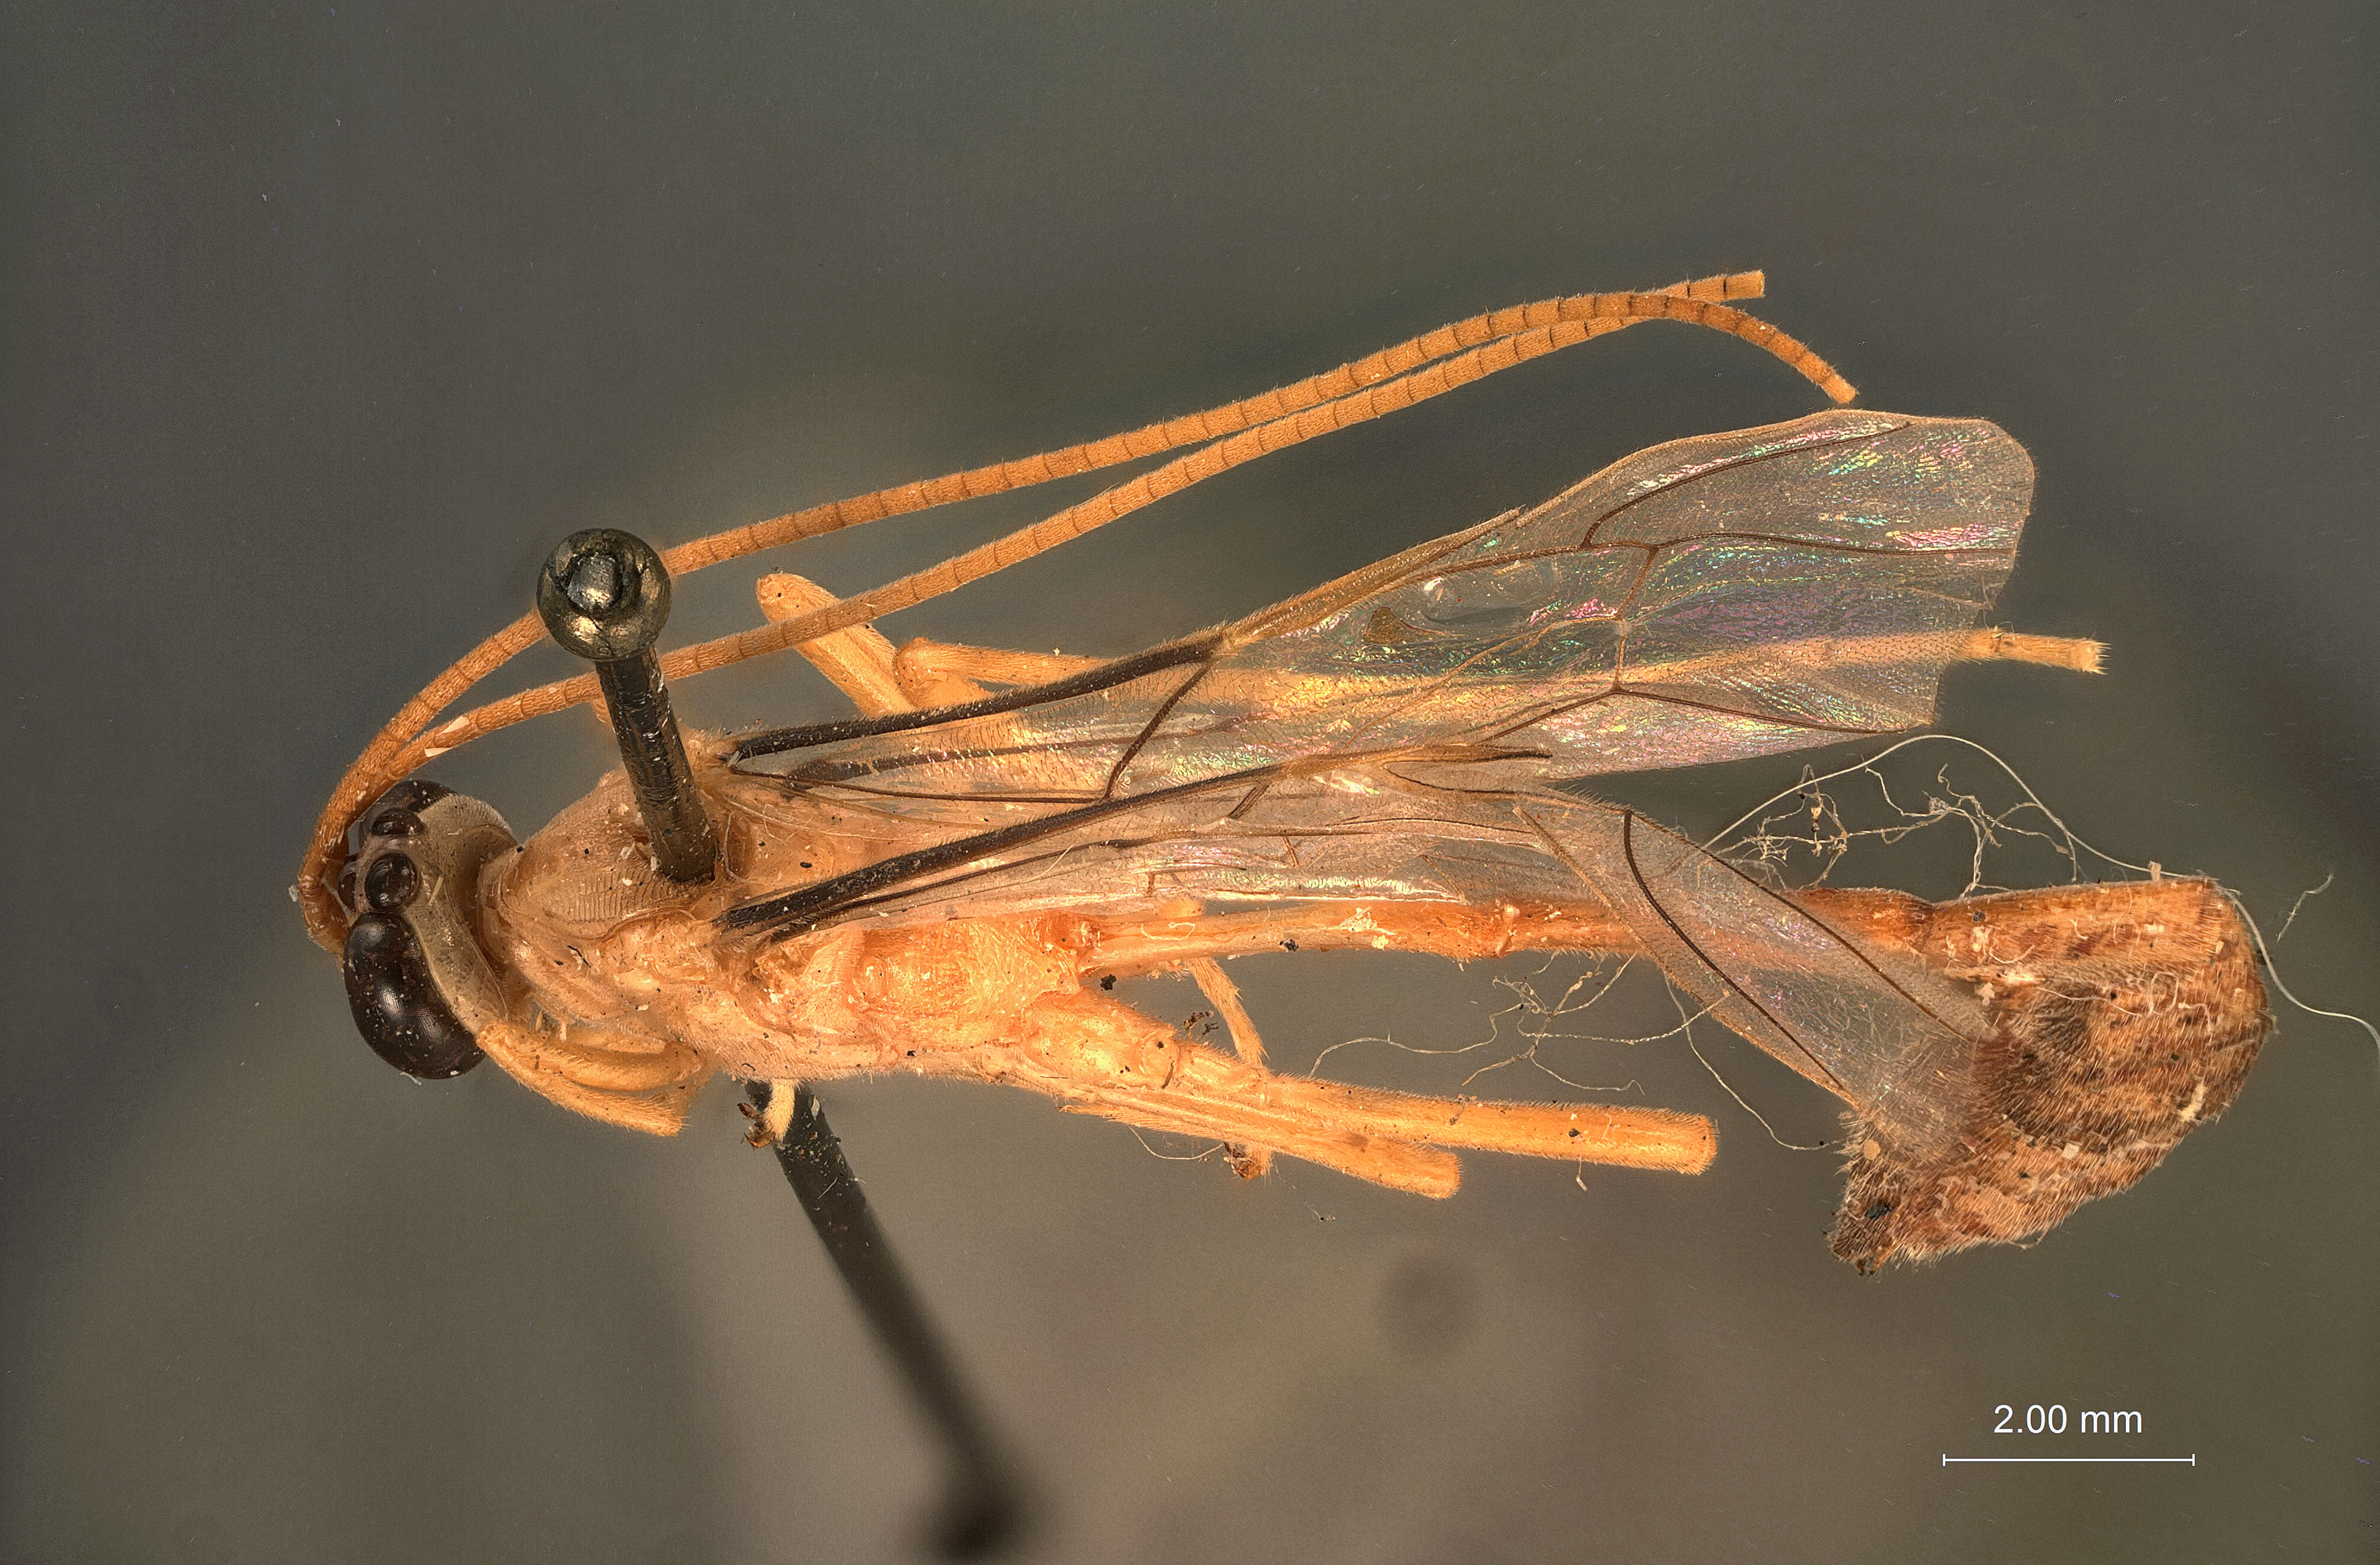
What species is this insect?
Enicospilus ashbyi
